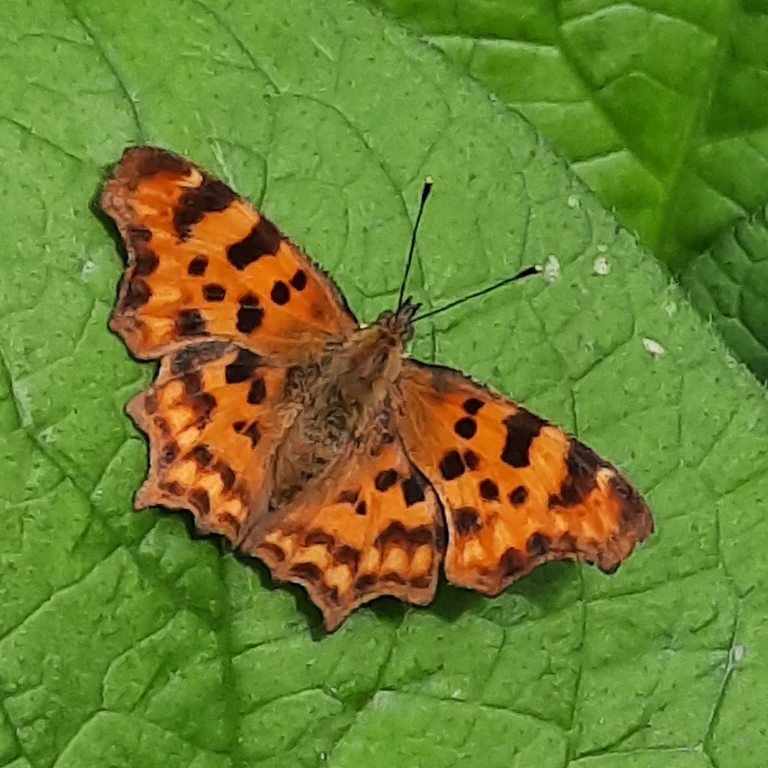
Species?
Polygonia c-album
